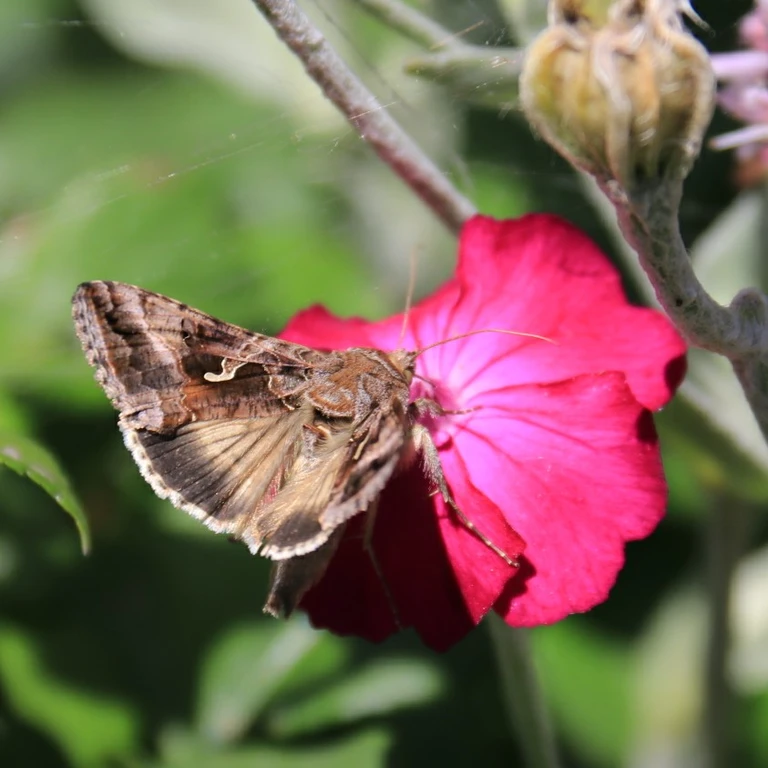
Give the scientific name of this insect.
Autographa gamma
